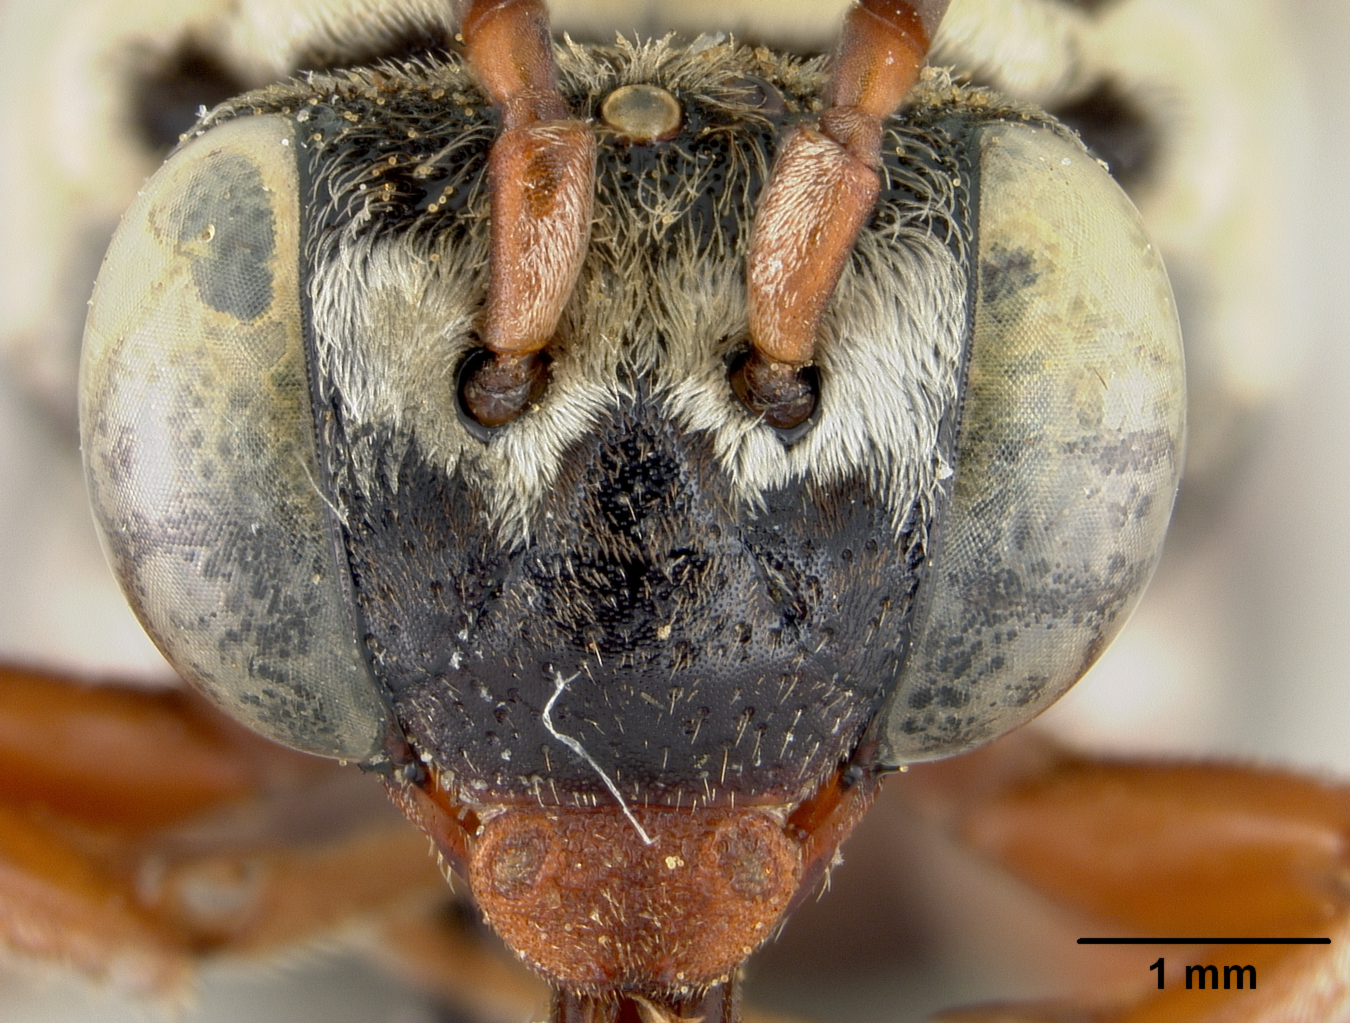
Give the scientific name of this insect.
Triepeolus subnitens
